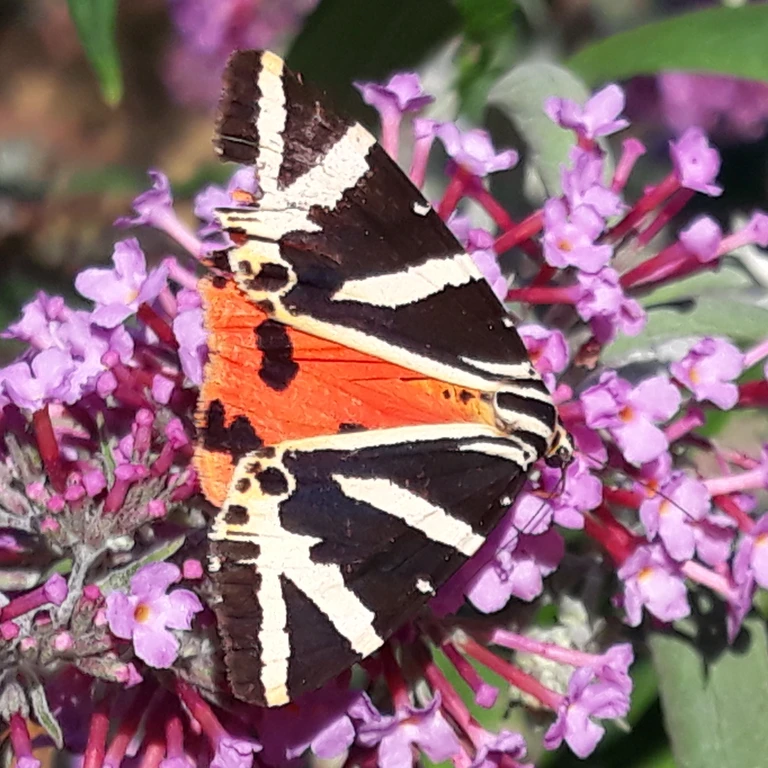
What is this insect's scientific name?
Euplagia quadripunctaria
